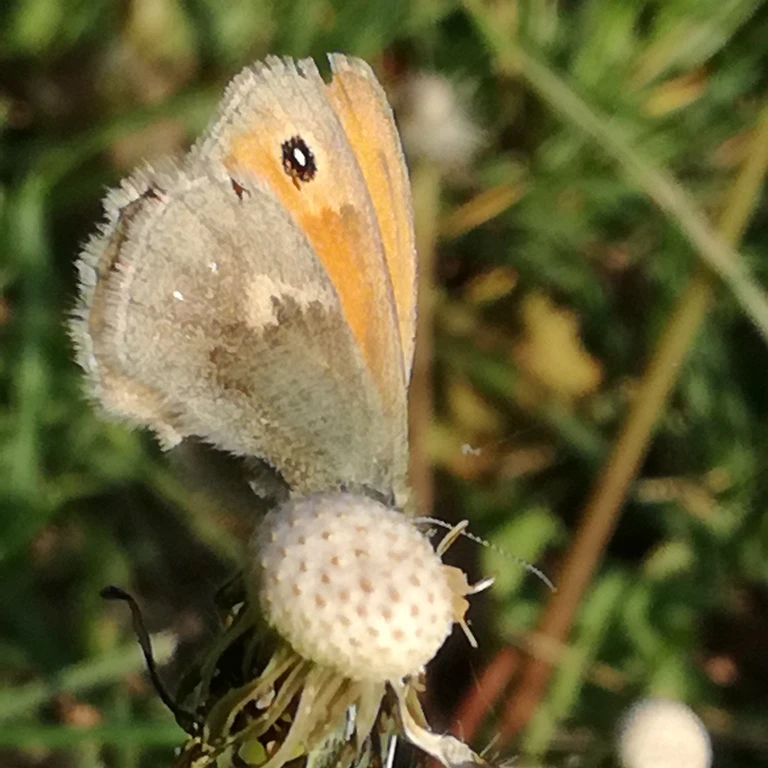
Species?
Coenonympha pamphilus
